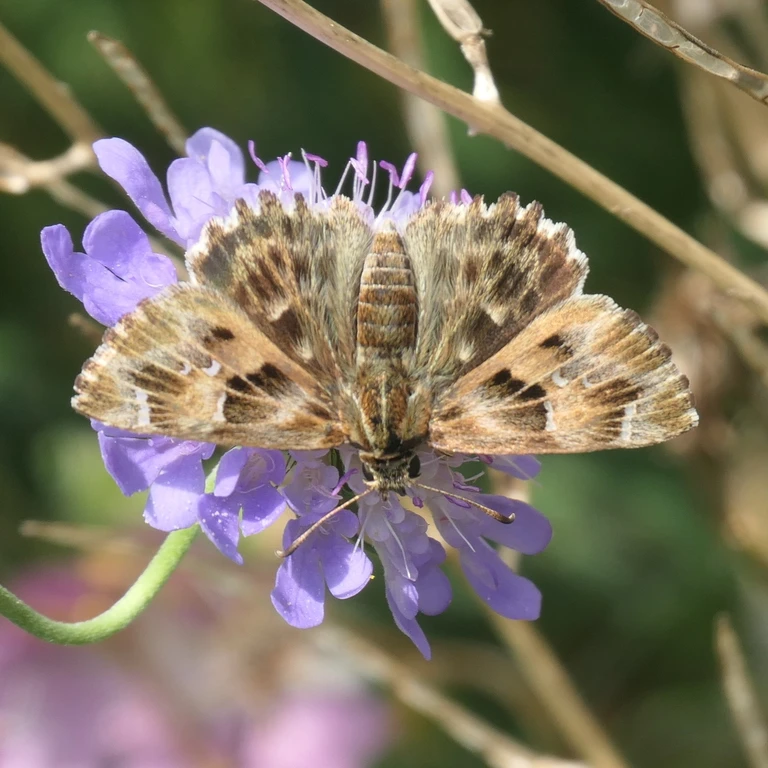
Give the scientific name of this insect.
Carcharodus alceae
